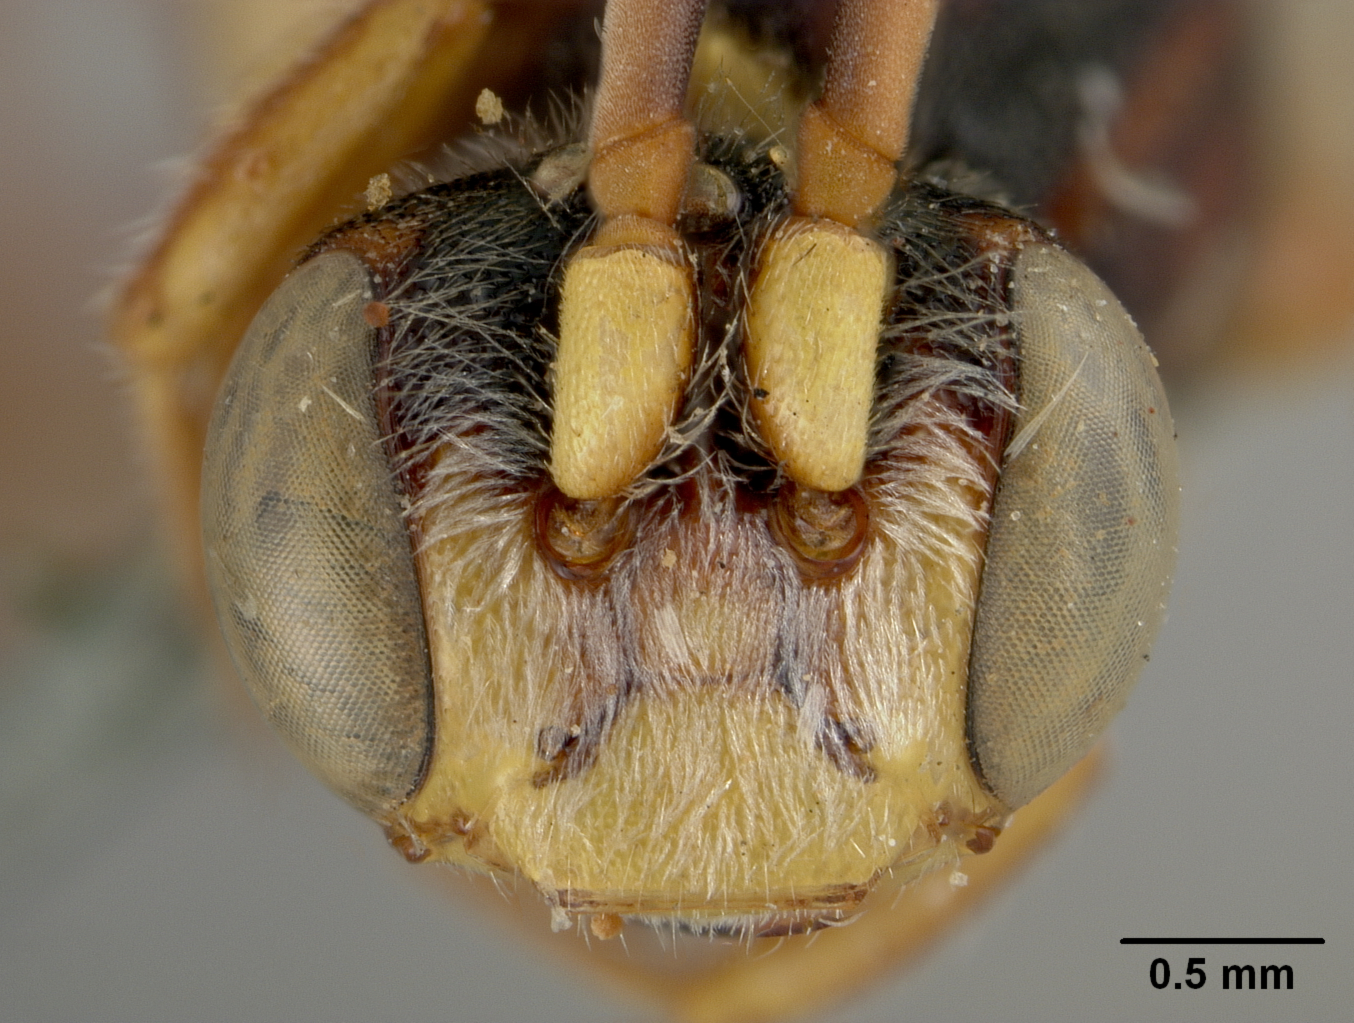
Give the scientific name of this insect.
Nomada arizonica
